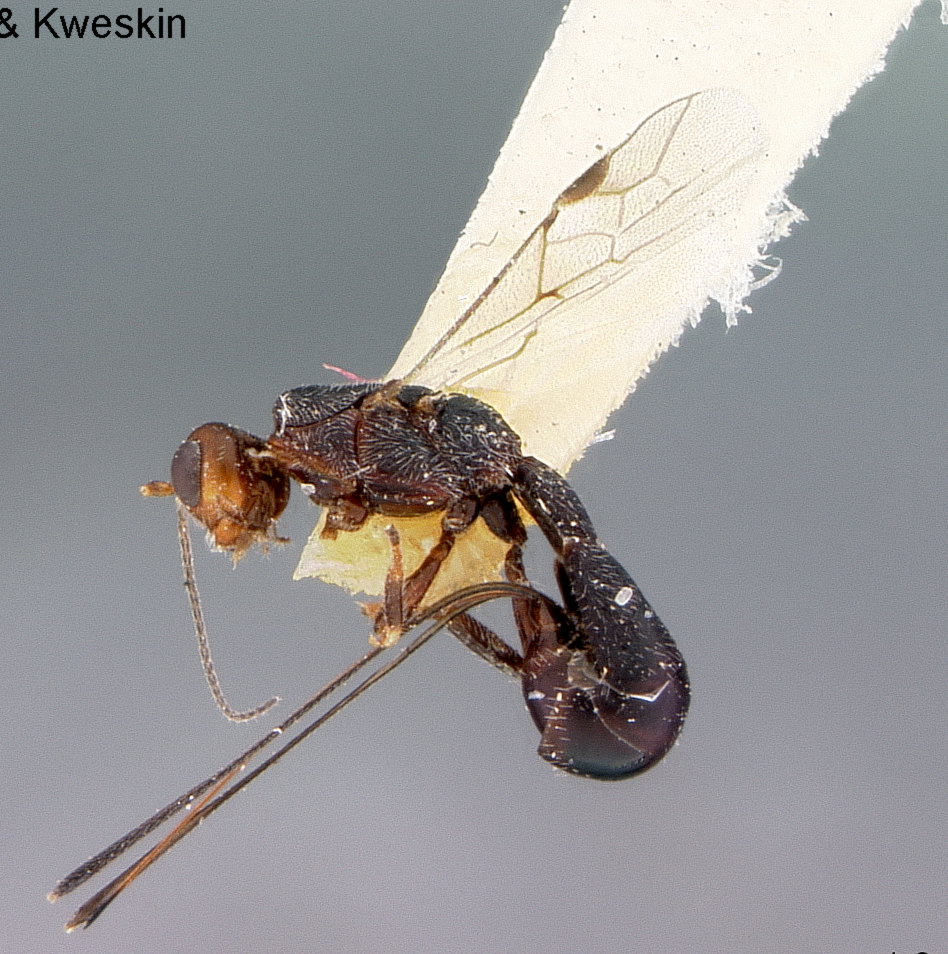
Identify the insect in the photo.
Acophasmus butleri
